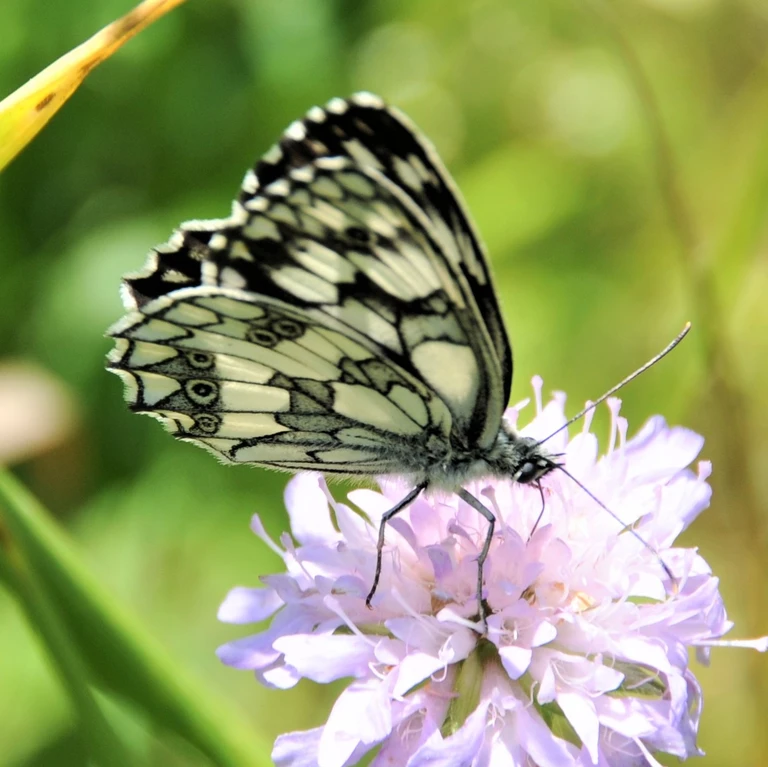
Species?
Melanargia galathea
